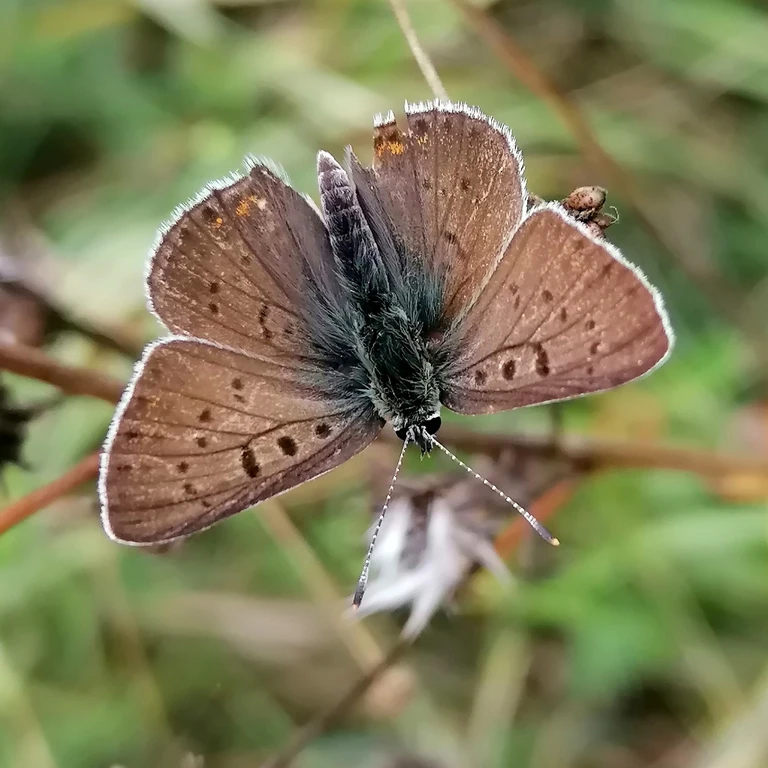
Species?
Lycaena tityrus (also Loweia tityrus)
